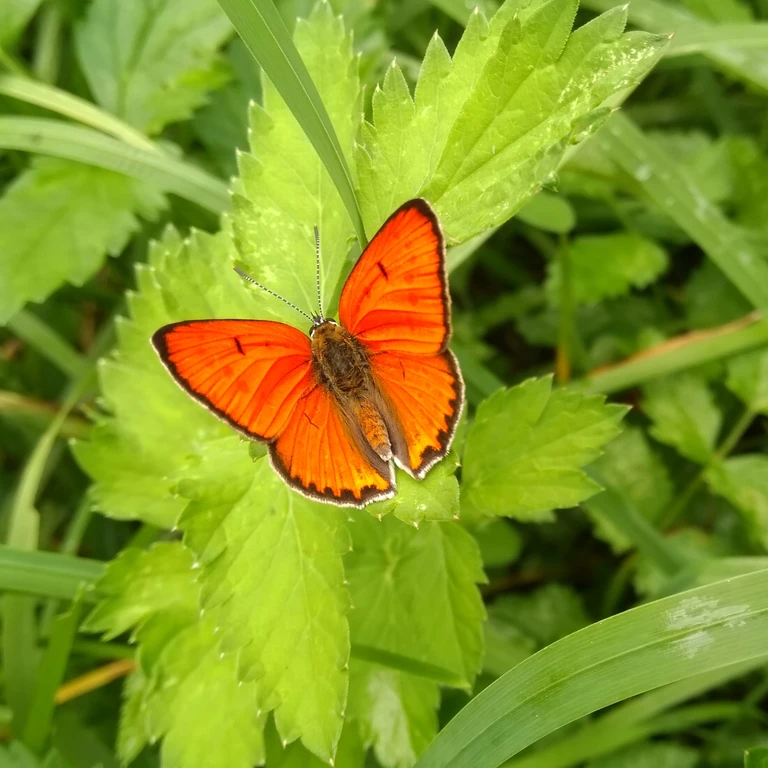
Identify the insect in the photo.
Lycaena dispar
